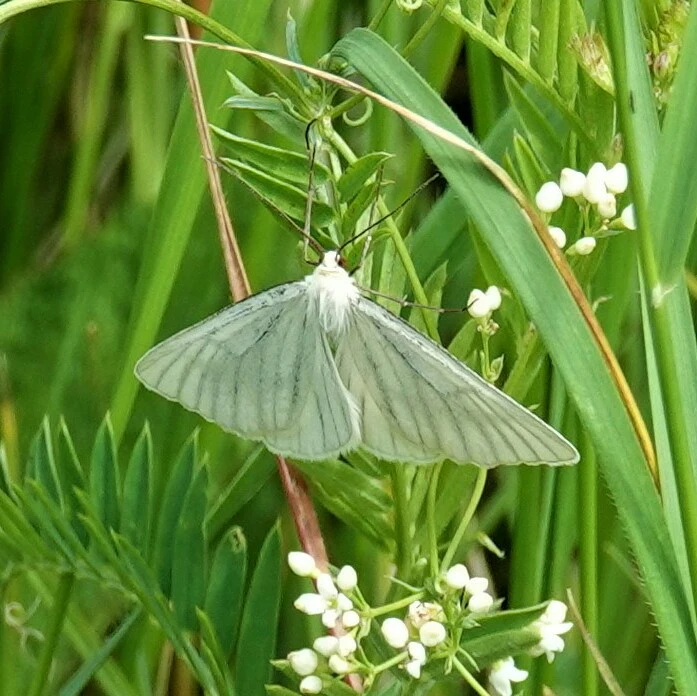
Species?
Siona lineata
